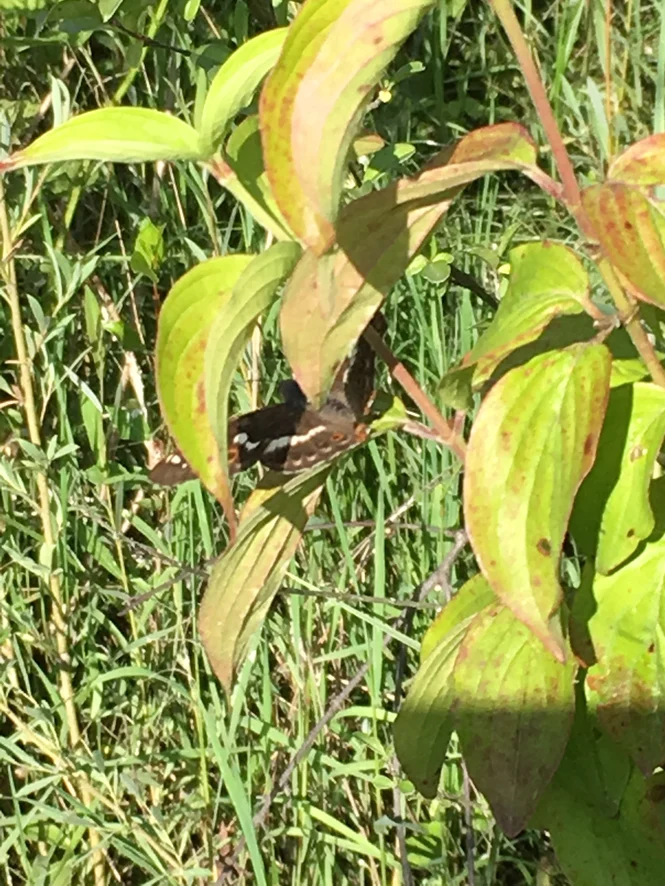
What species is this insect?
Apatura ilia
